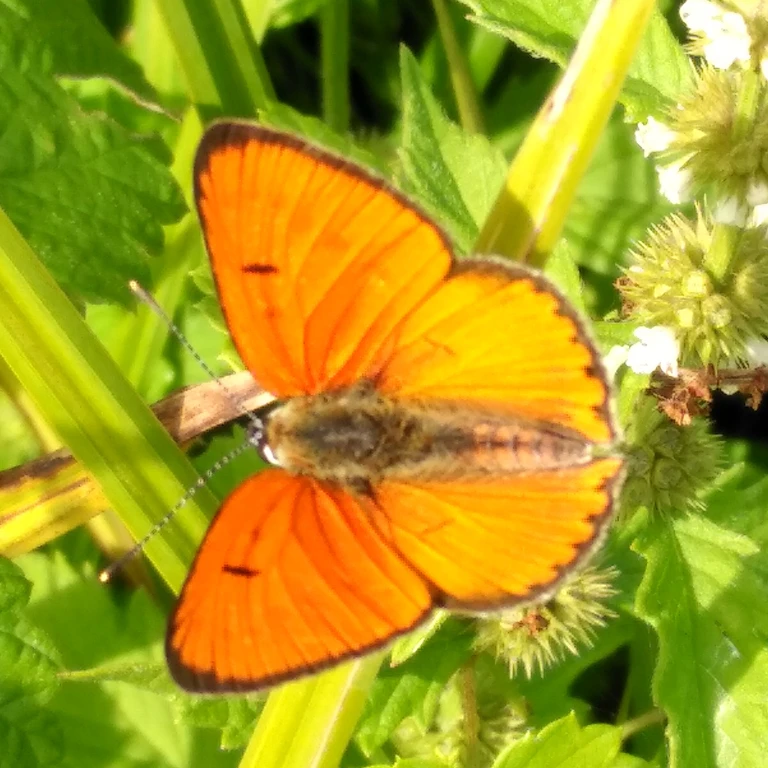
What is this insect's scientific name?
Lycaena dispar
